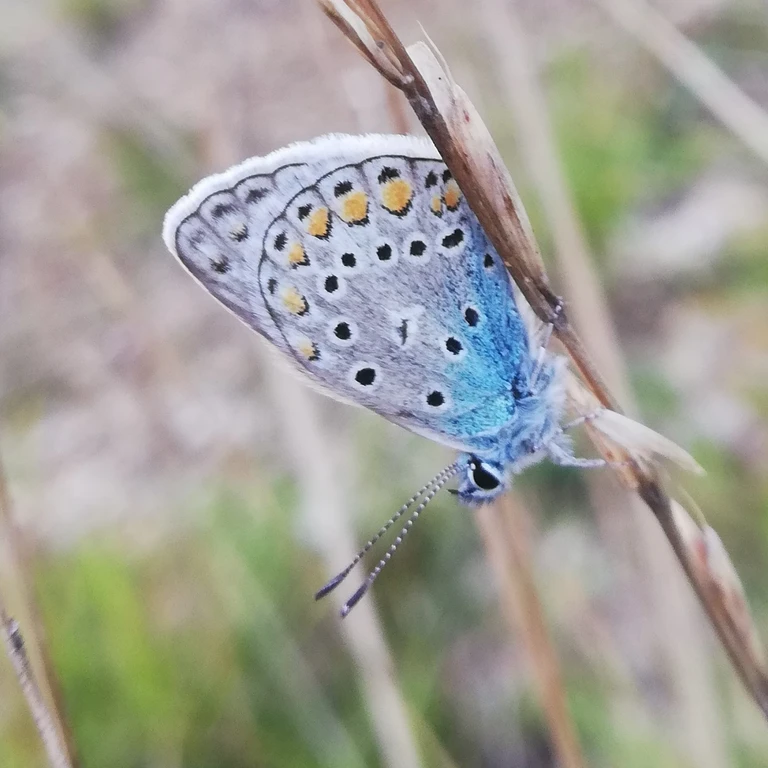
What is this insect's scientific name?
Polyommatus icarus
